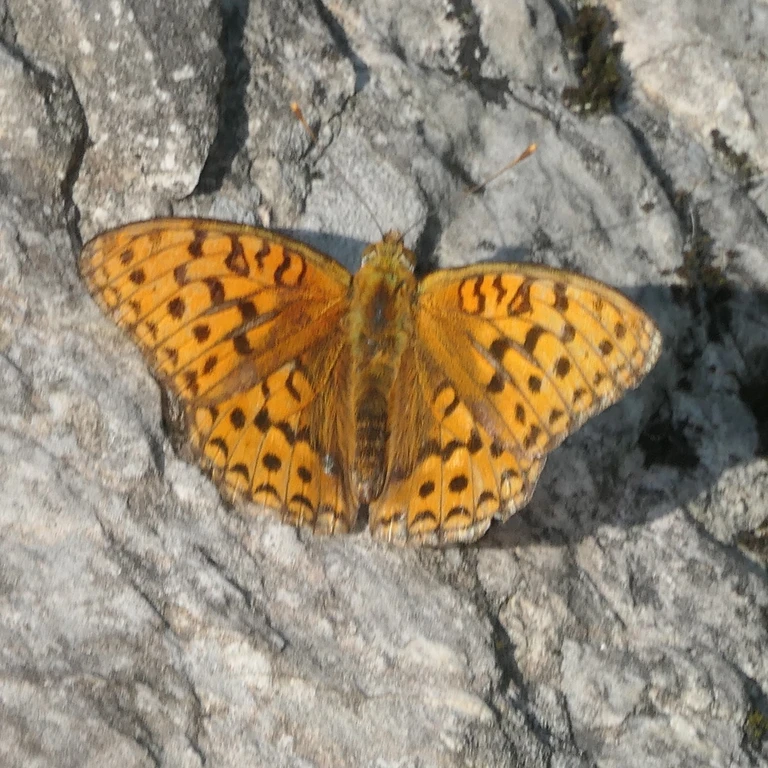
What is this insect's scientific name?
Fabriciana adippe
